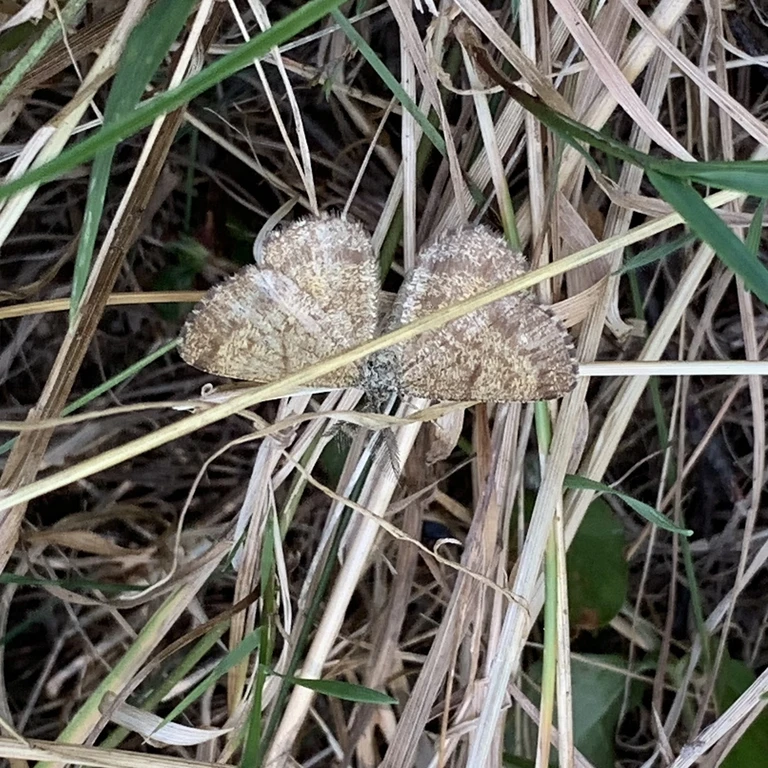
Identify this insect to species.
Ematurga atomaria
